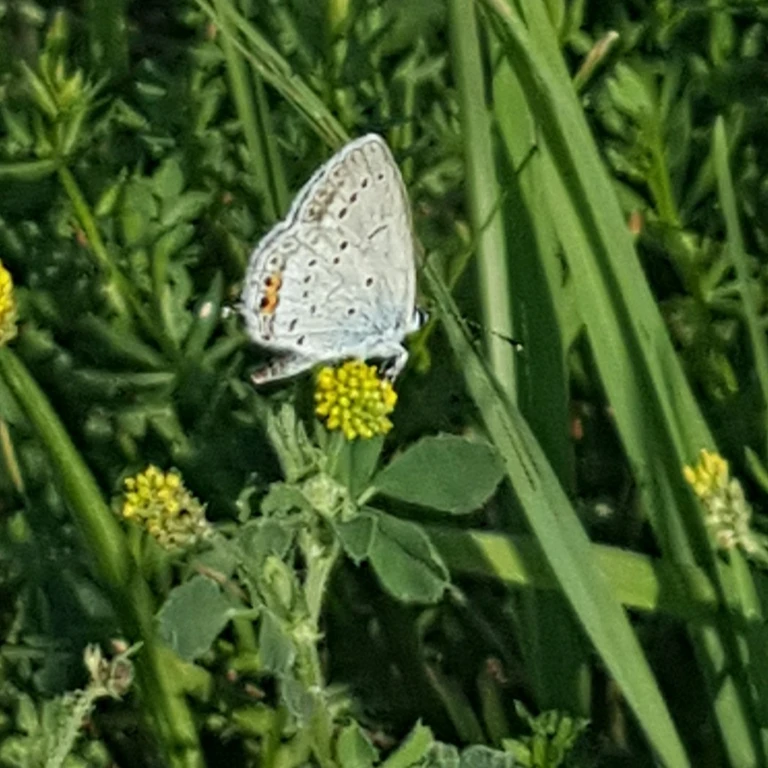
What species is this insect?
Cupido argiades (also Elkalyce argiades)
